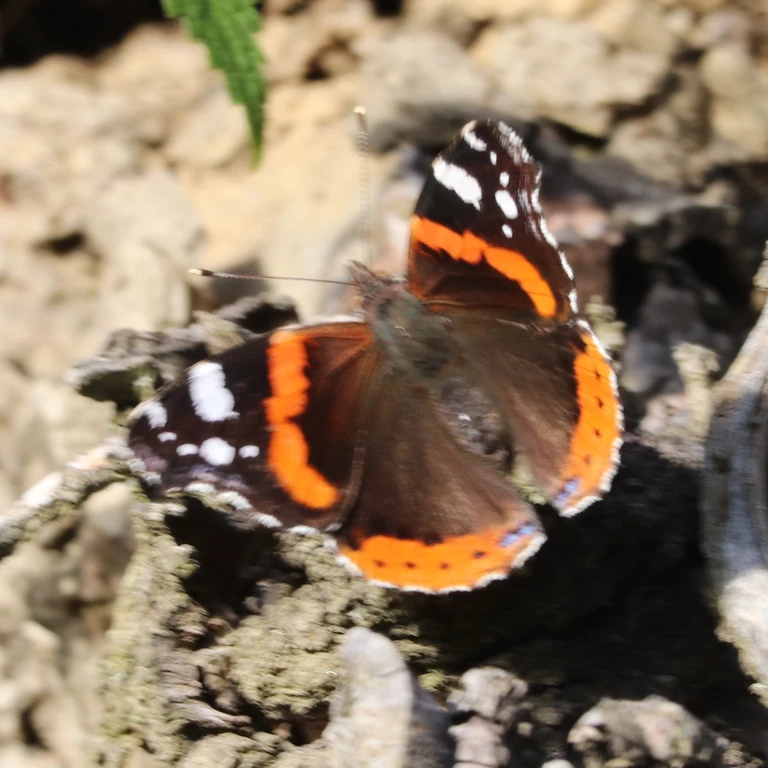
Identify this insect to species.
Vanessa atalanta
